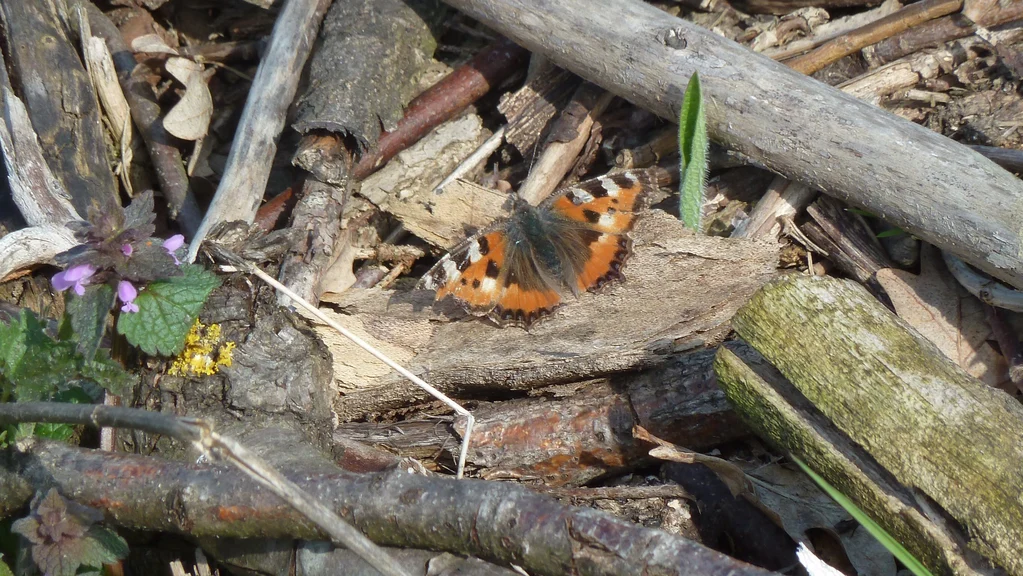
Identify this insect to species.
Aglais urticae
